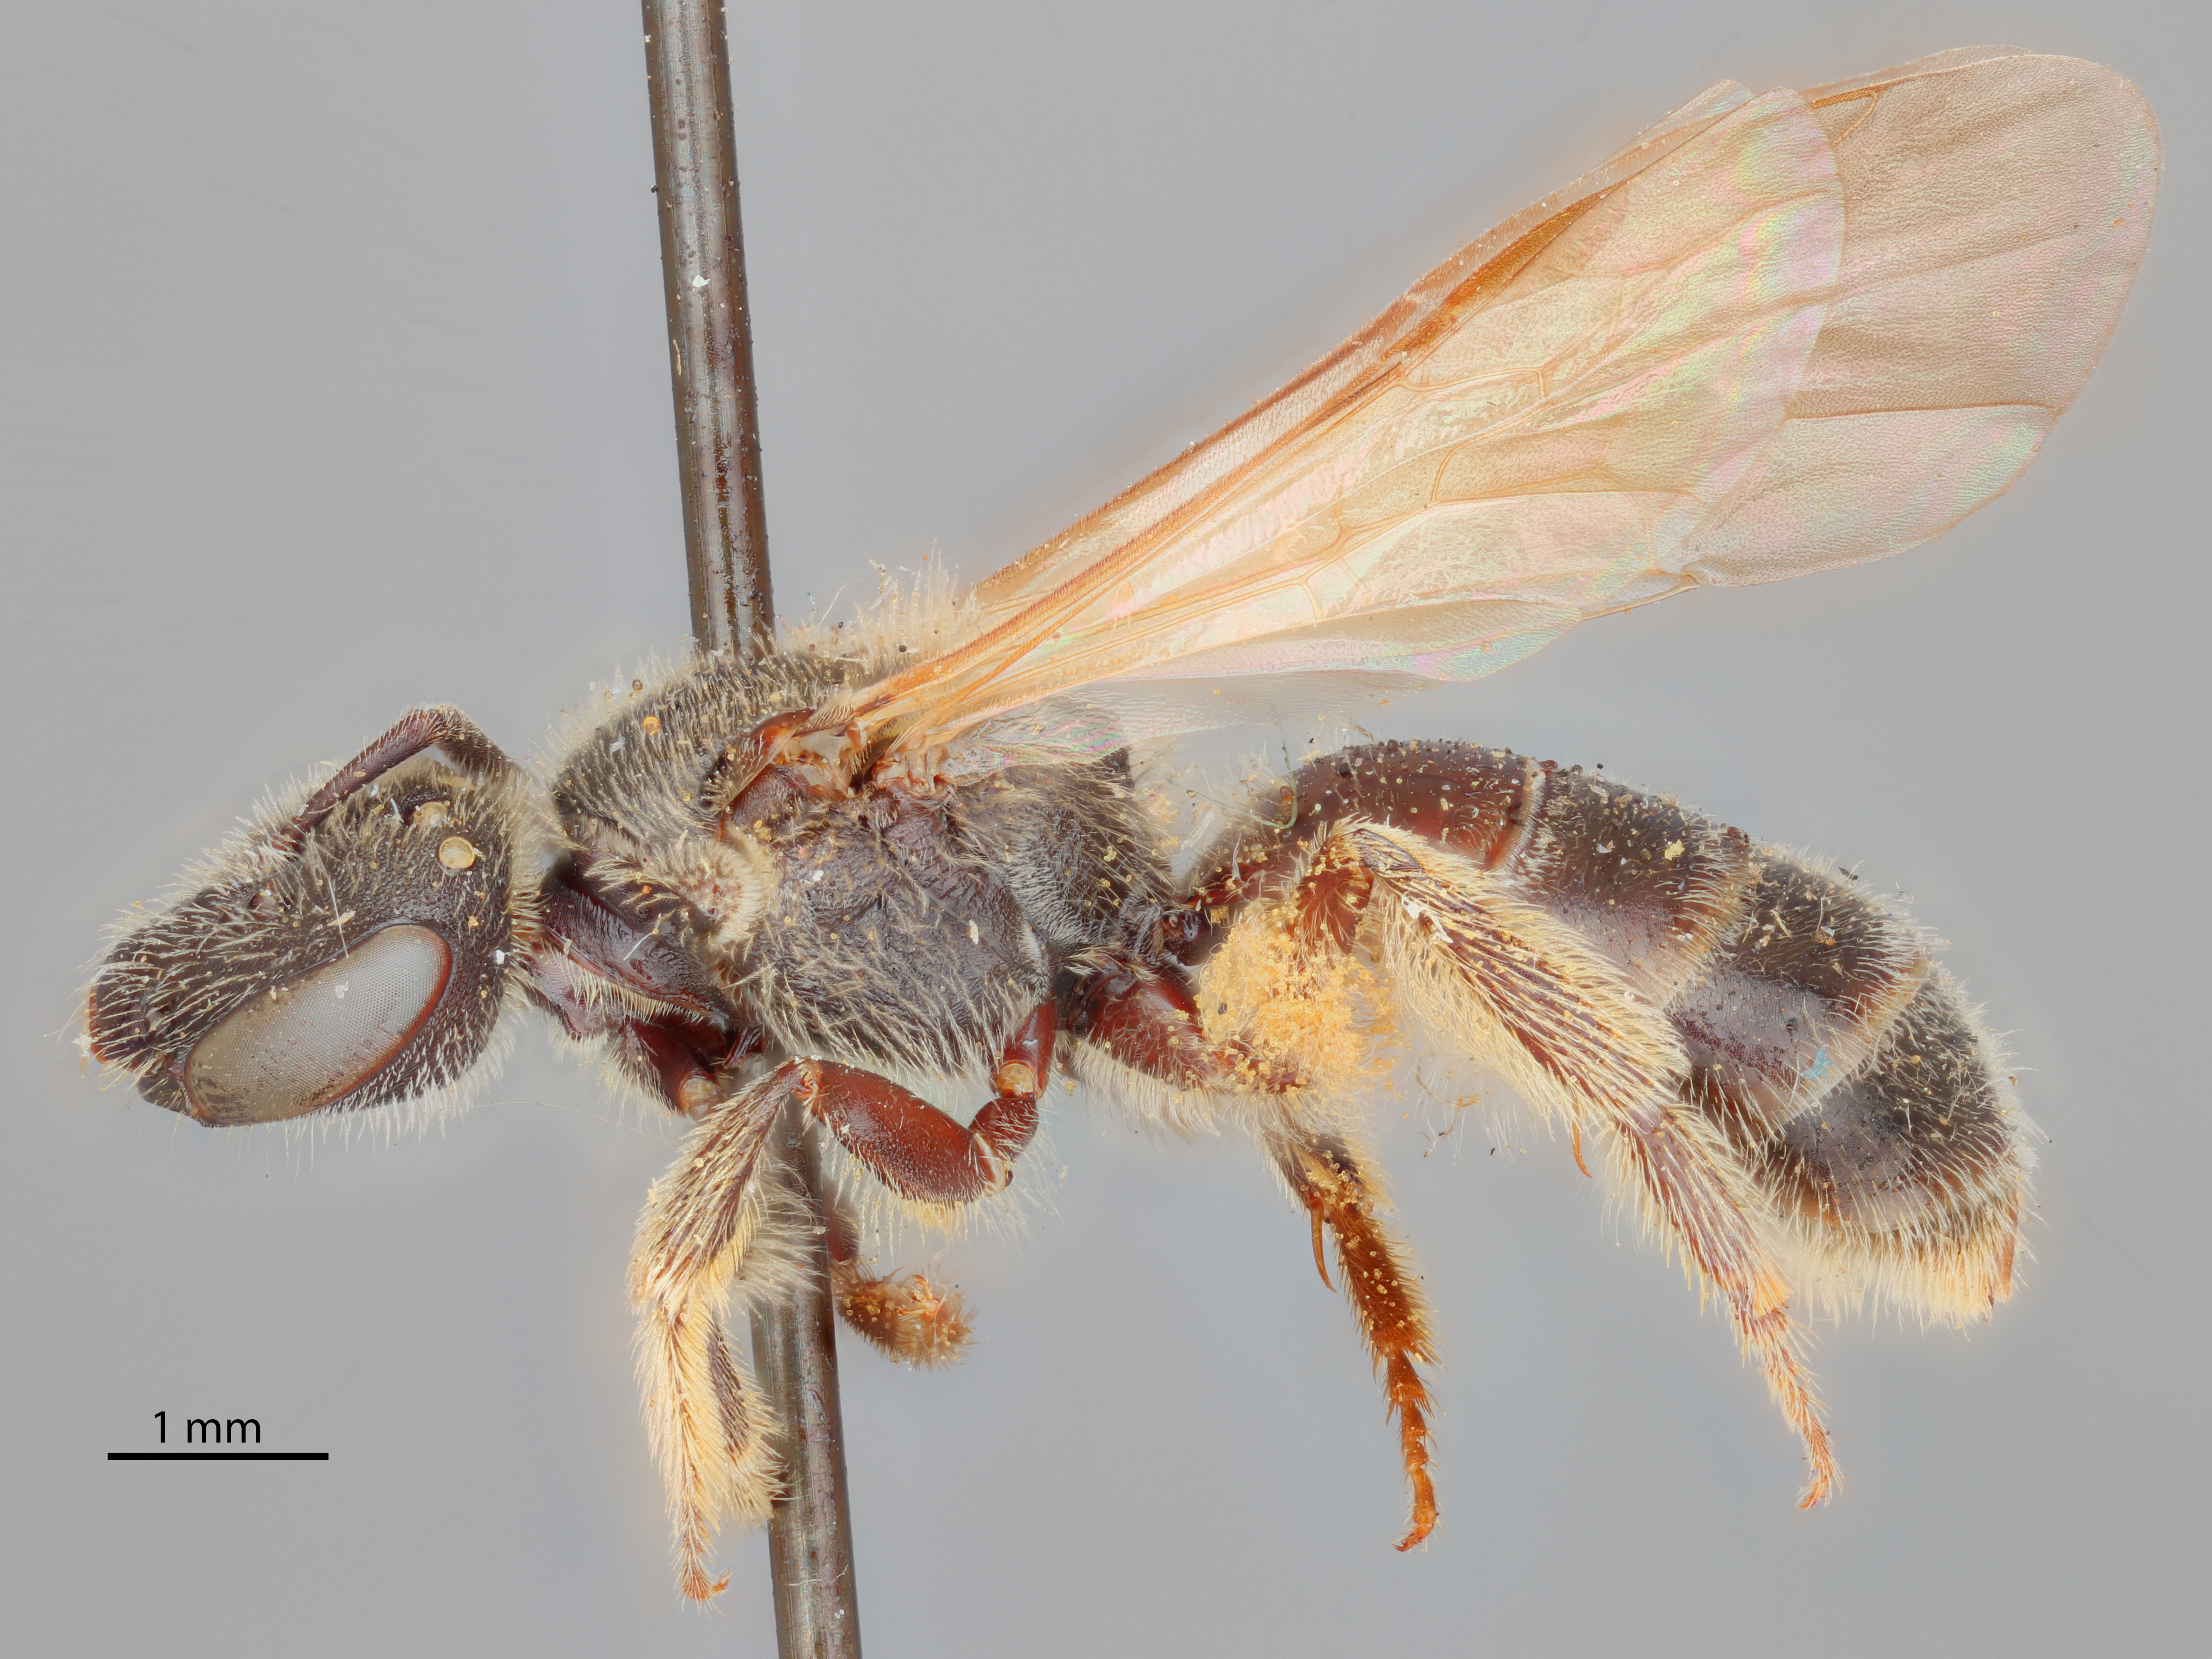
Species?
Halictus quebecensis
